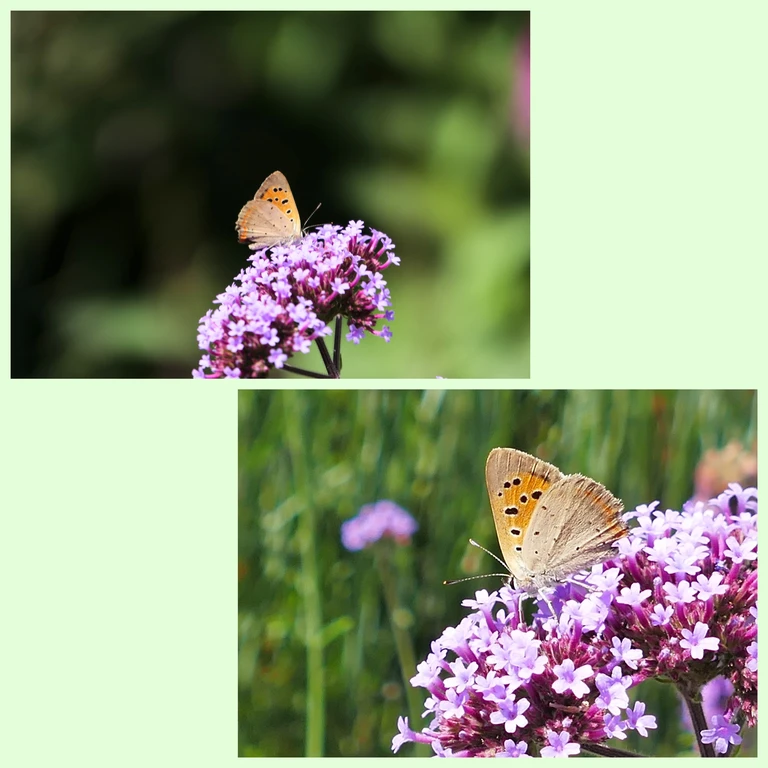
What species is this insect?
Lycaena phlaeas
